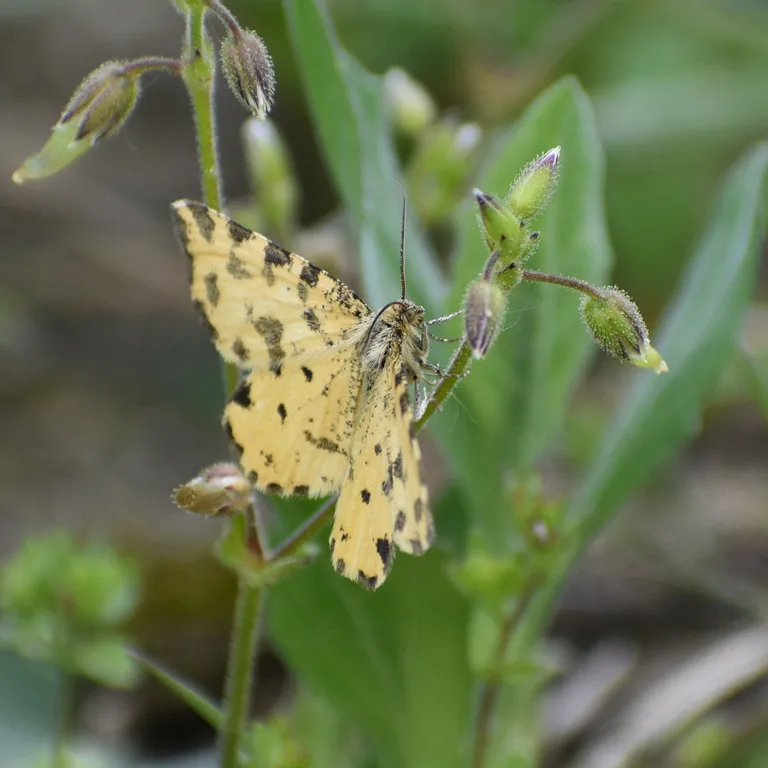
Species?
Pseudopanthera macularia
